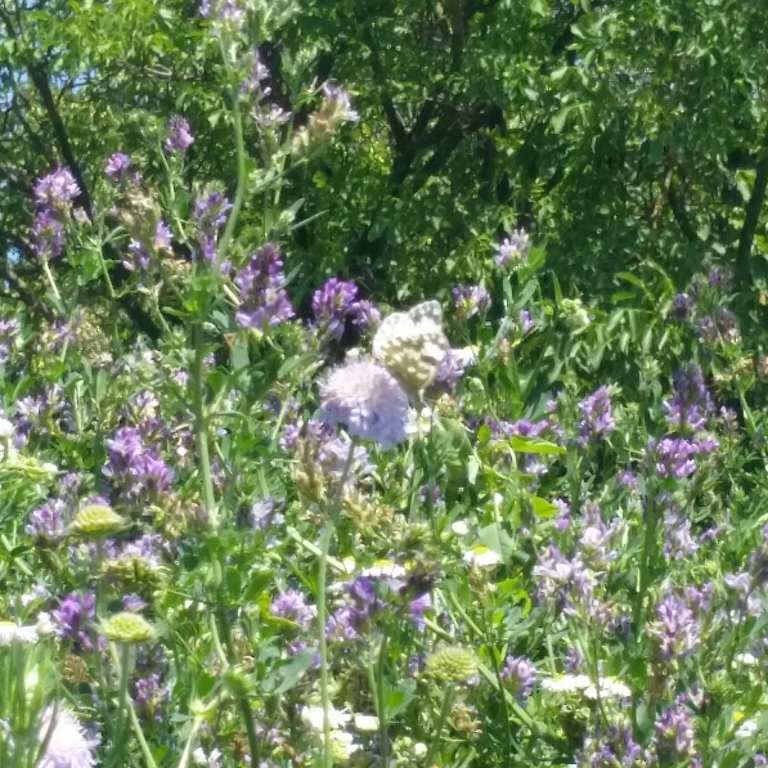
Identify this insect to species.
Pontia edusa
